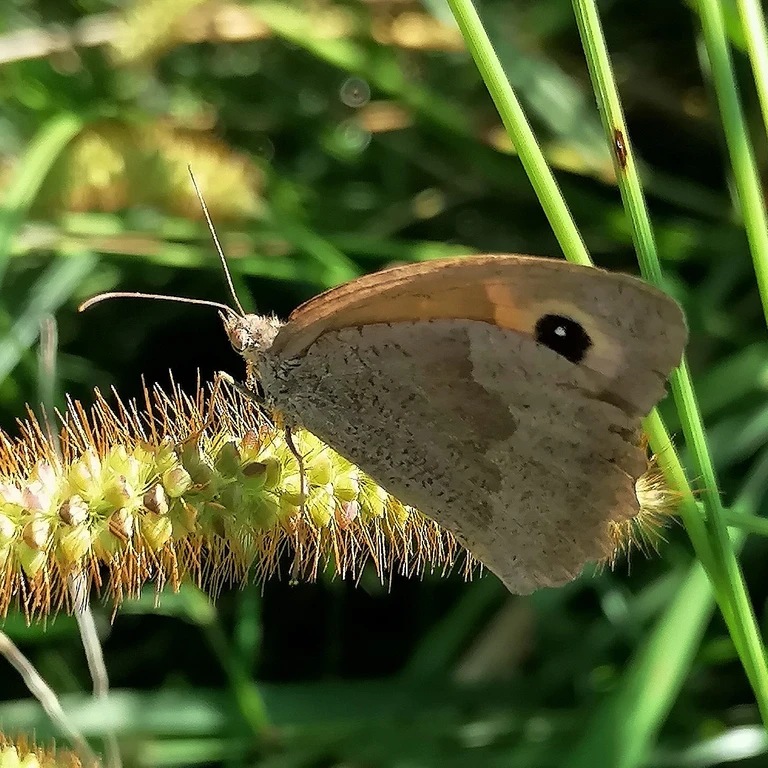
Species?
Maniola jurtina
